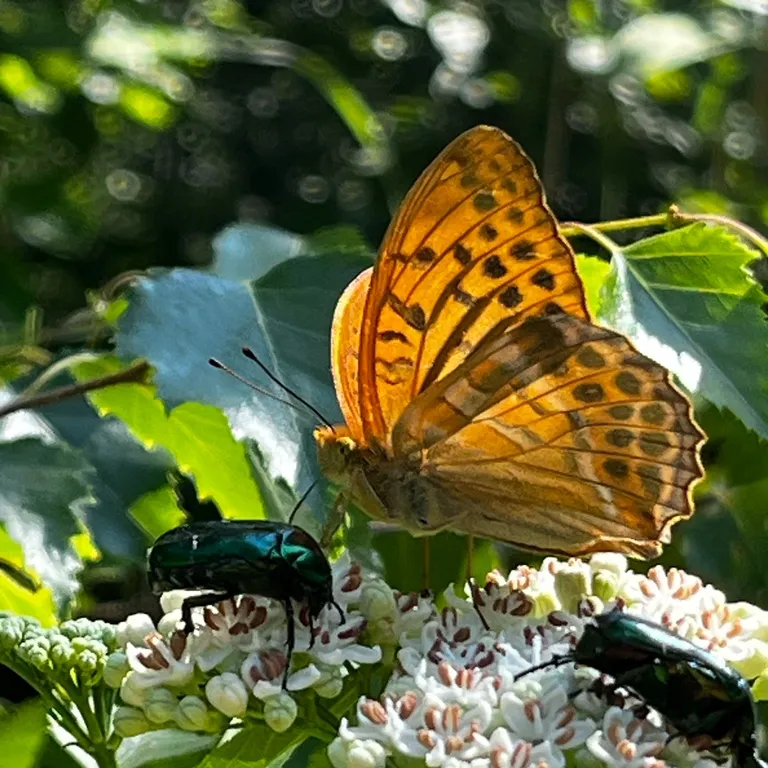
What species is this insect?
Argynnis paphia
